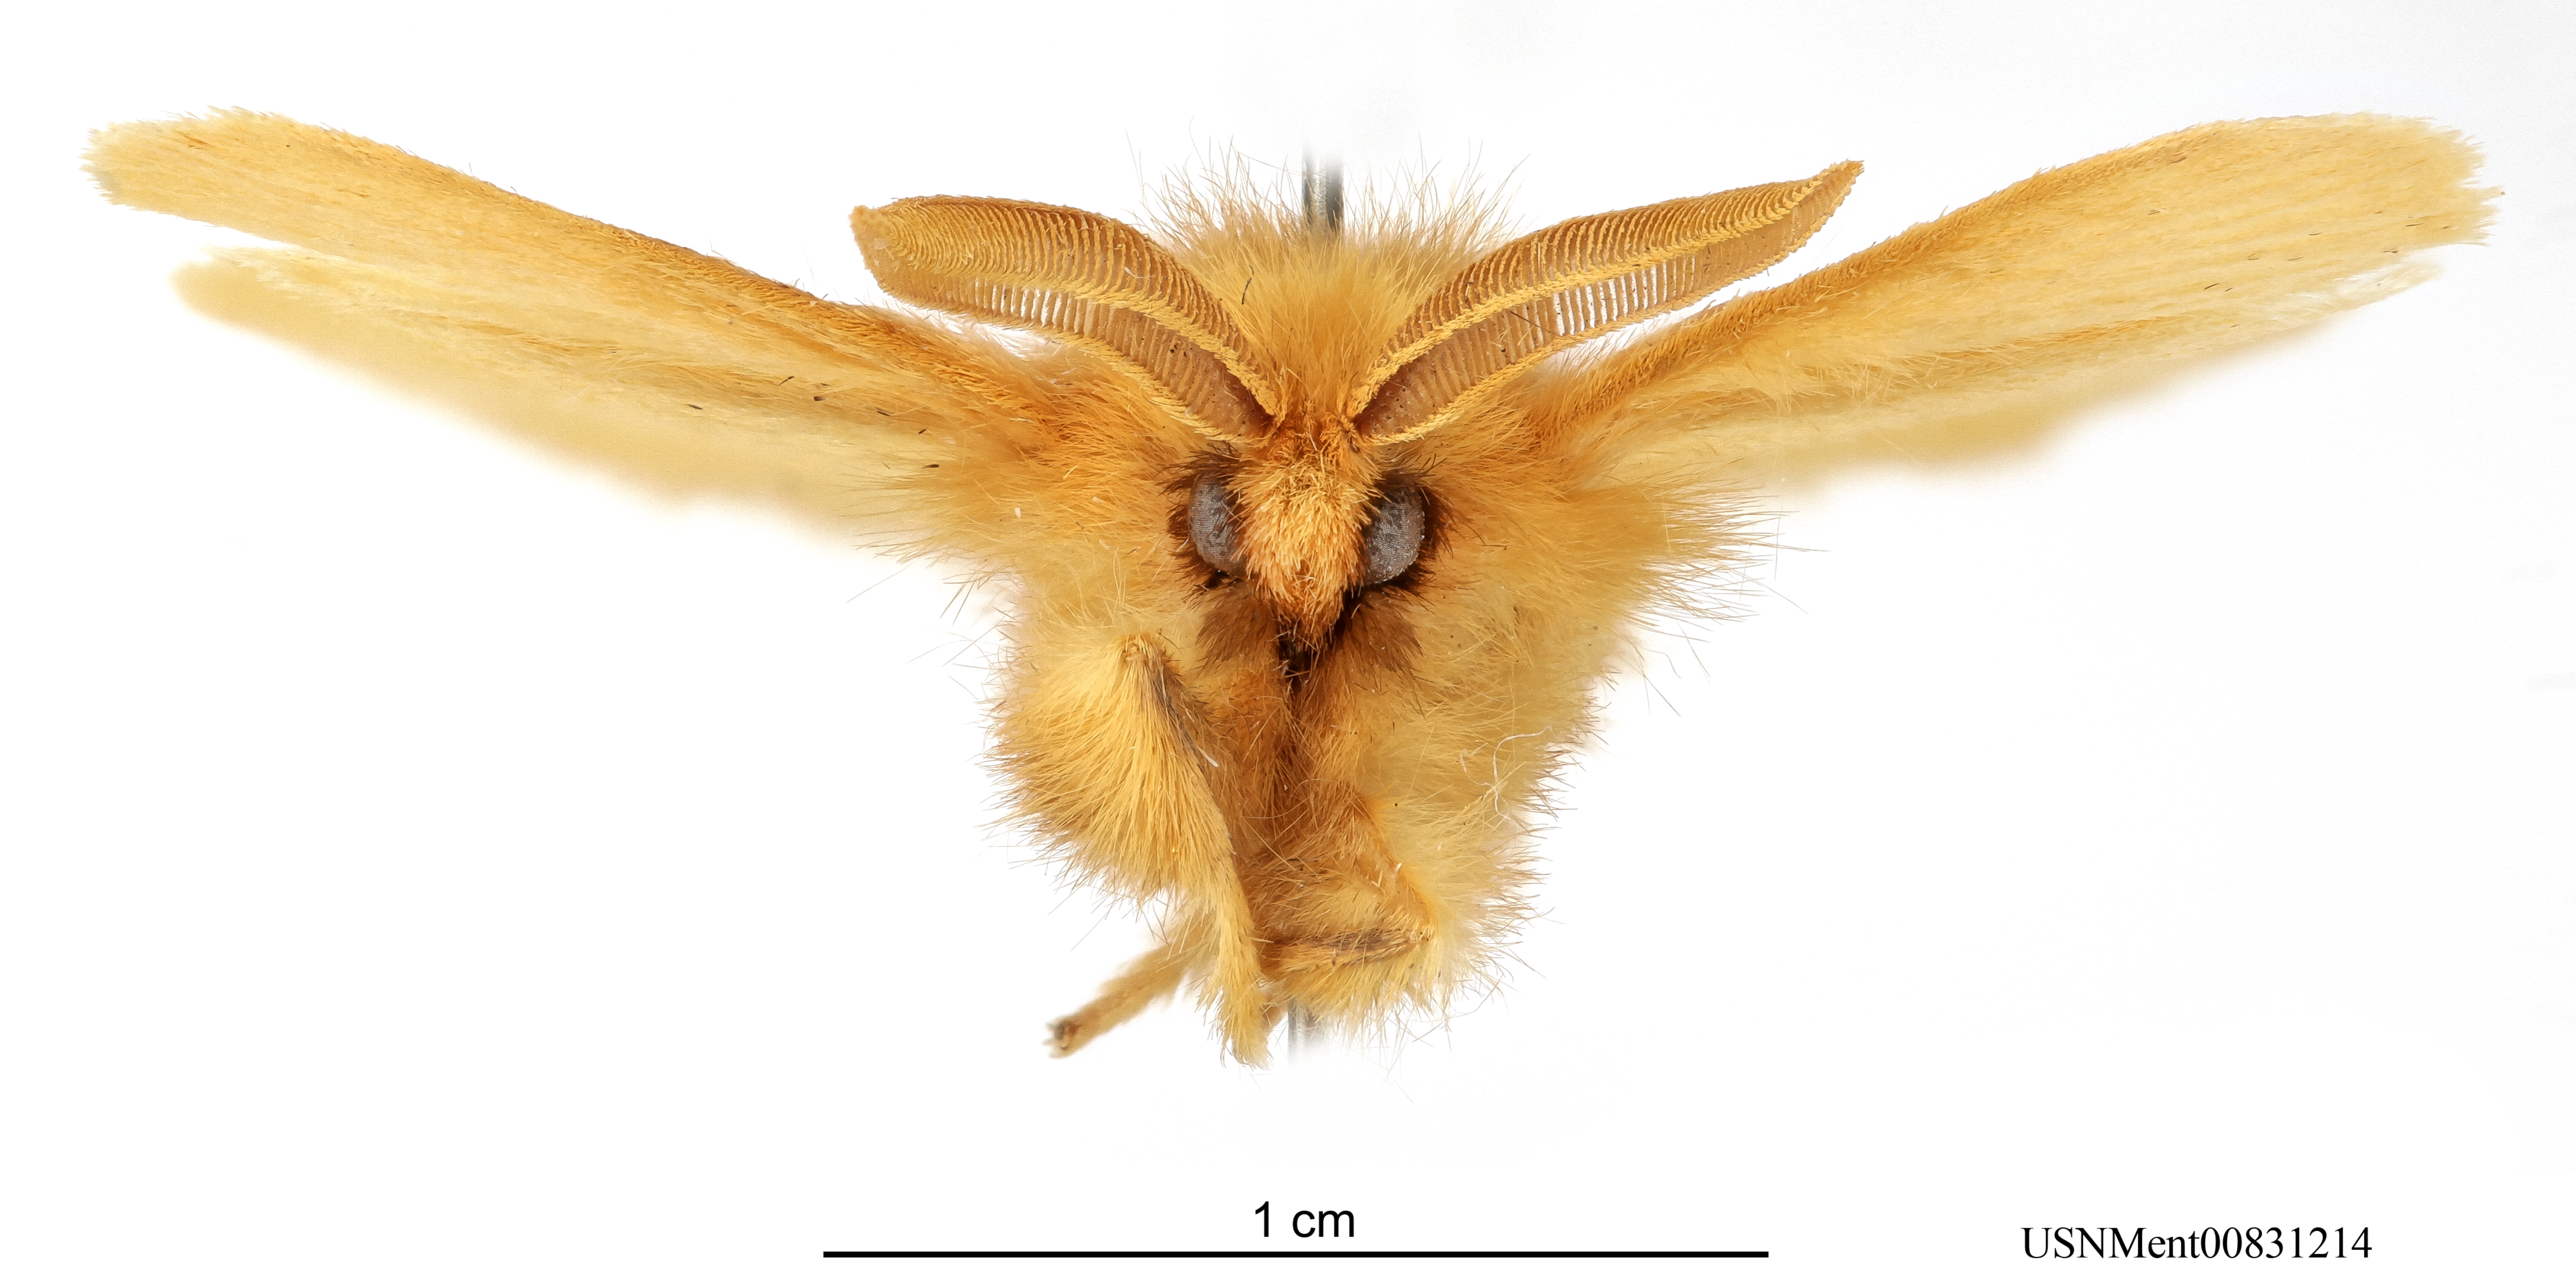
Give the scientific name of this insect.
Megalopyge pyxidifera
